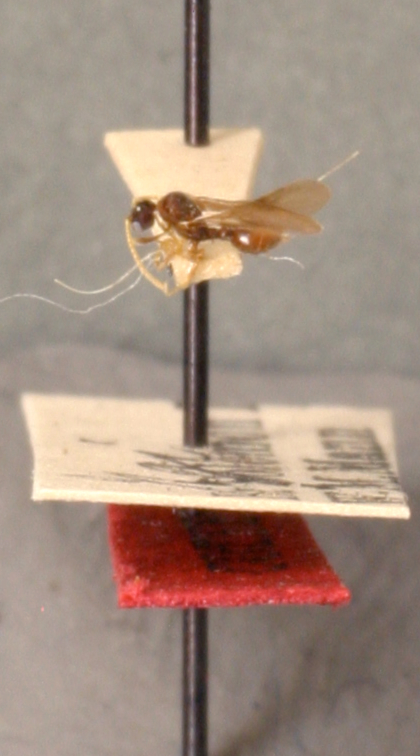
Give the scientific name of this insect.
Vollenhovia dentata
